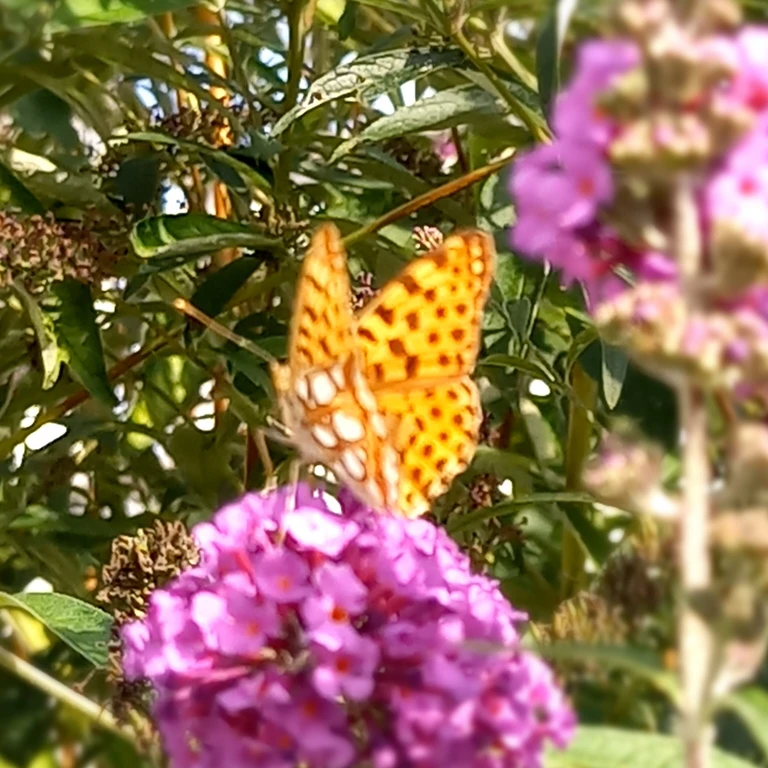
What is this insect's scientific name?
Issoria lathonia
